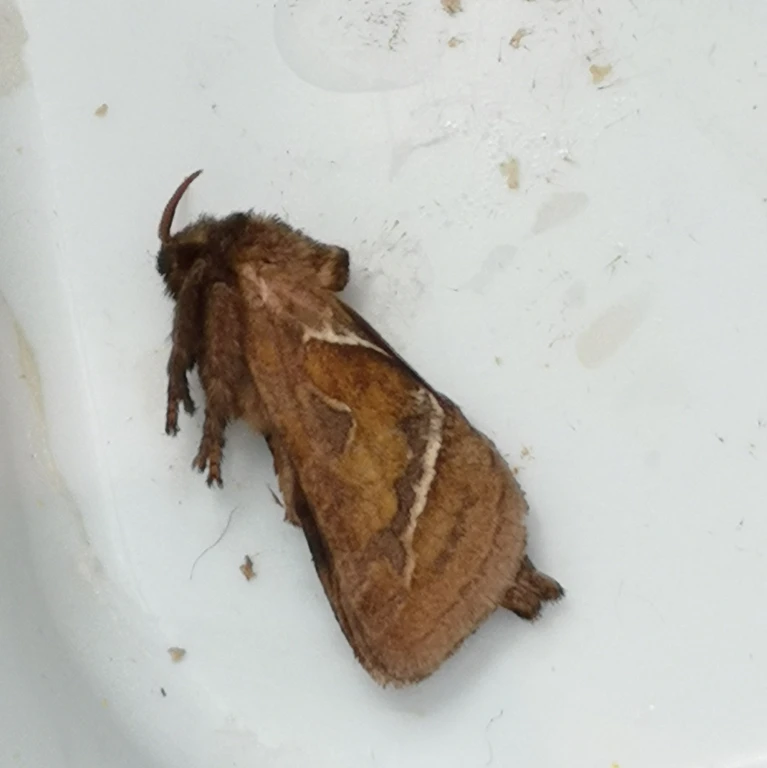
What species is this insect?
Triodia sylvina
